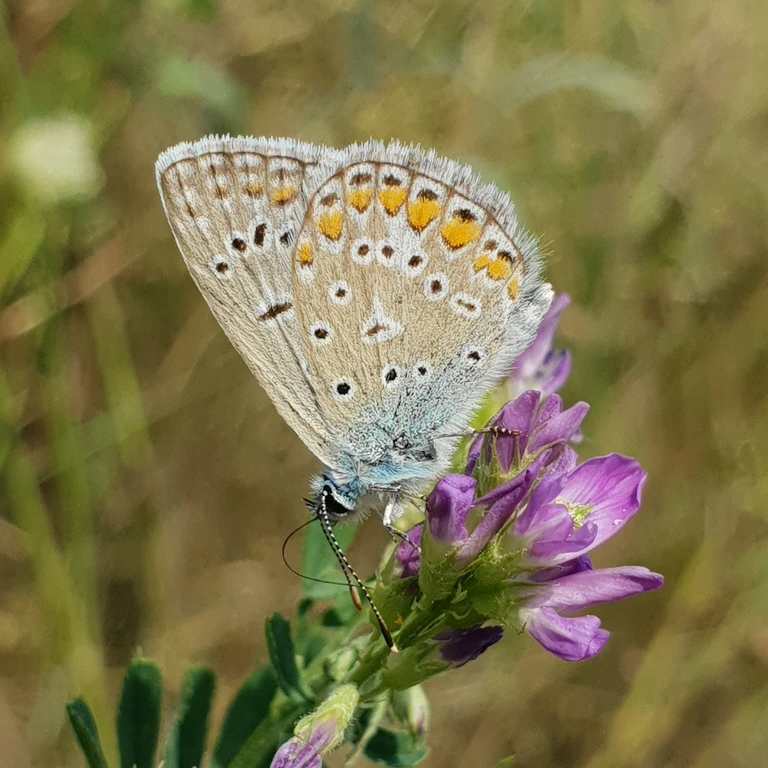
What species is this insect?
Polyommatus icarus
